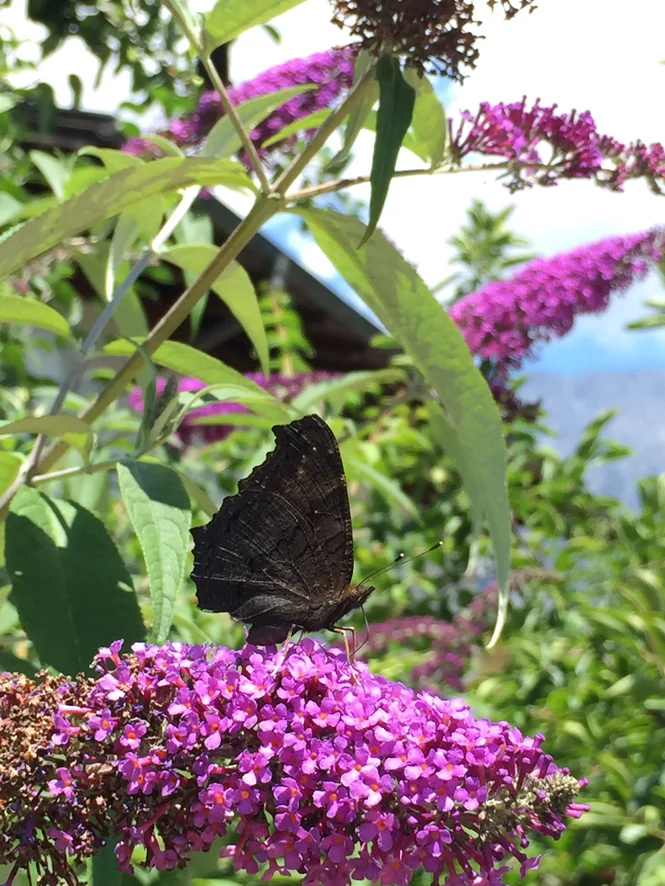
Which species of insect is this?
Aglais io
